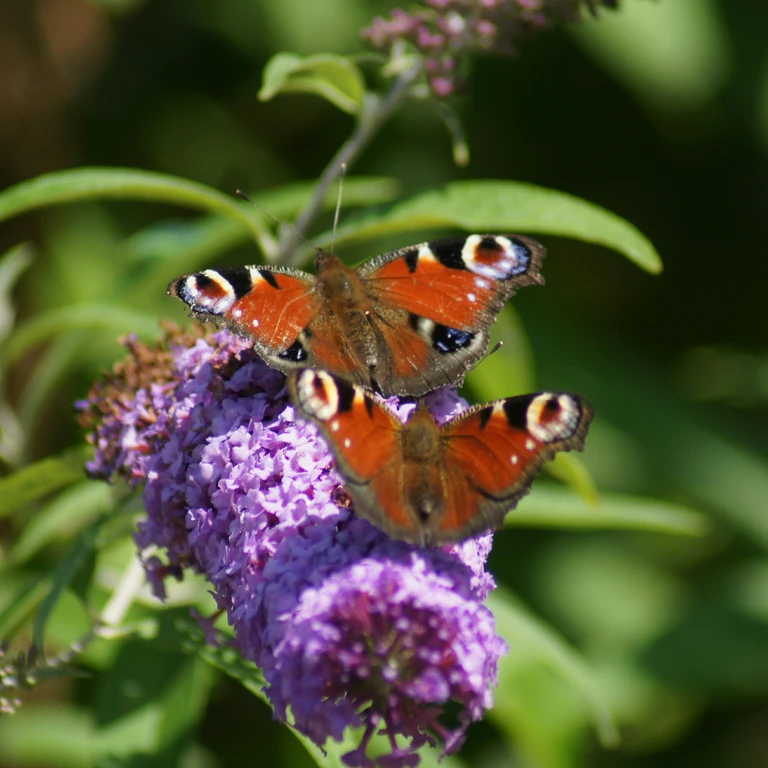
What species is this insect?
Aglais io
